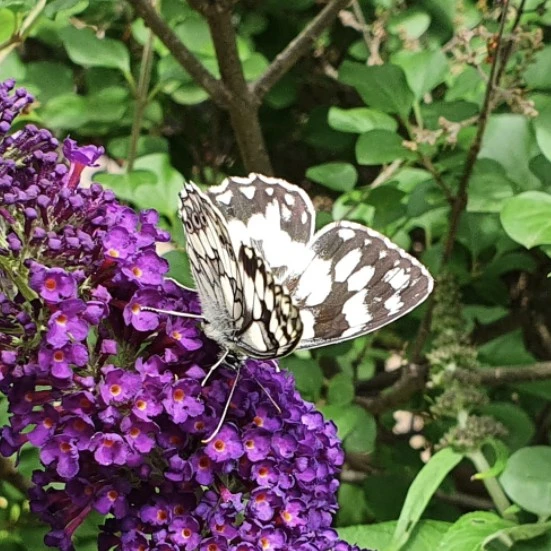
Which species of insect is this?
Melanargia galathea
